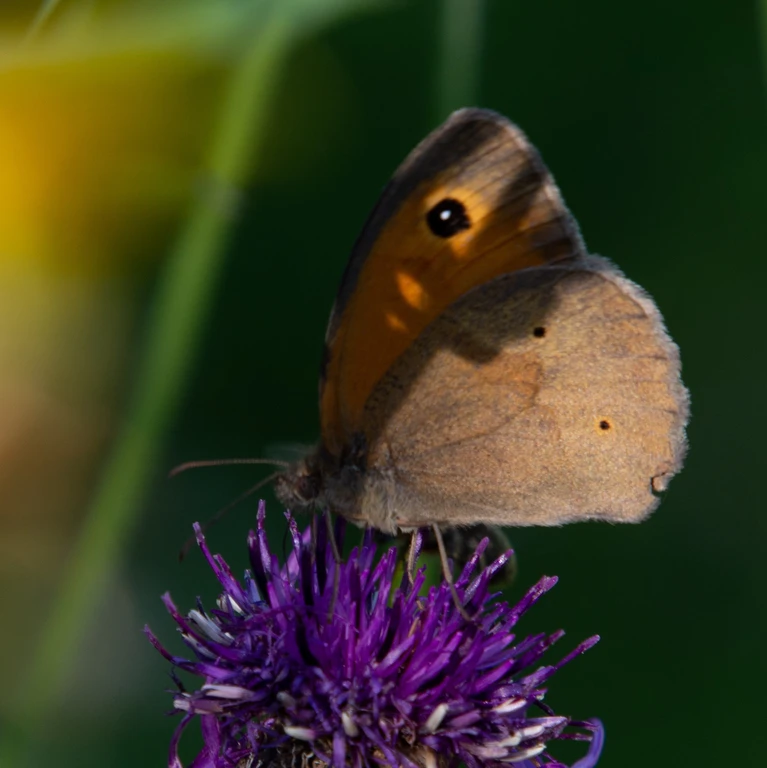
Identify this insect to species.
Maniola jurtina
